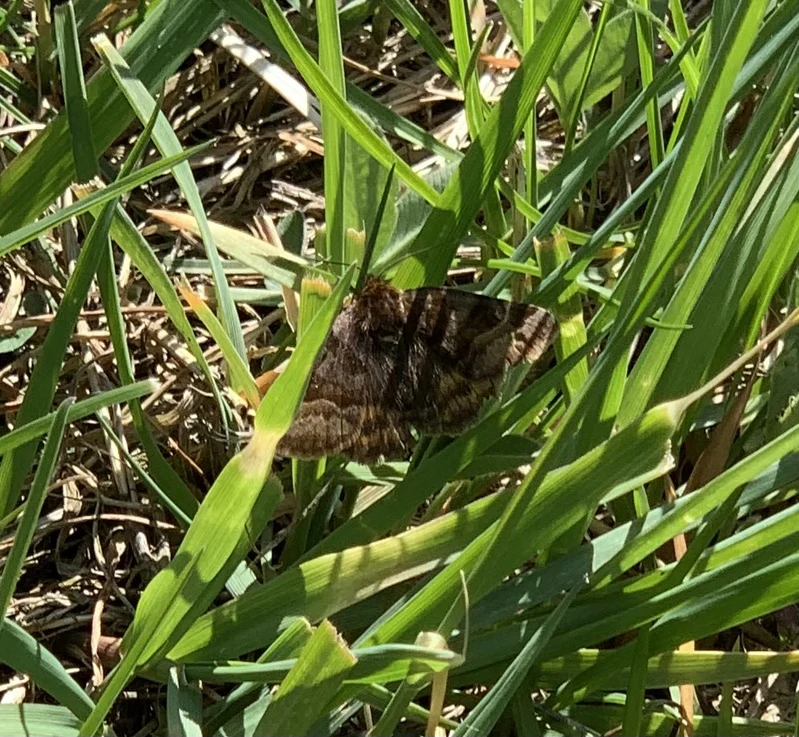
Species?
Euclidia glyphica
